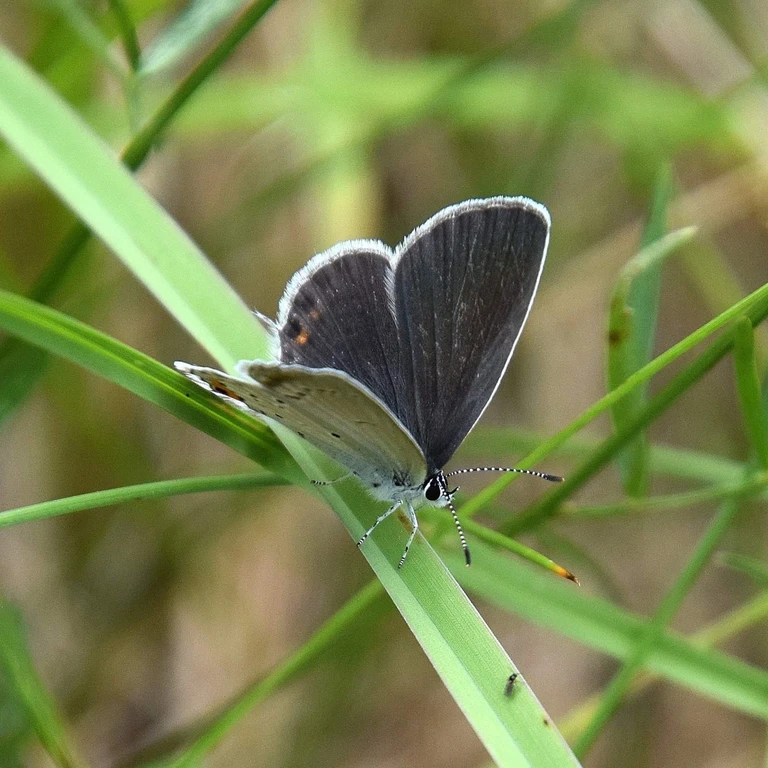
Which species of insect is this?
Cupido argiades (also Elkalyce argiades)
